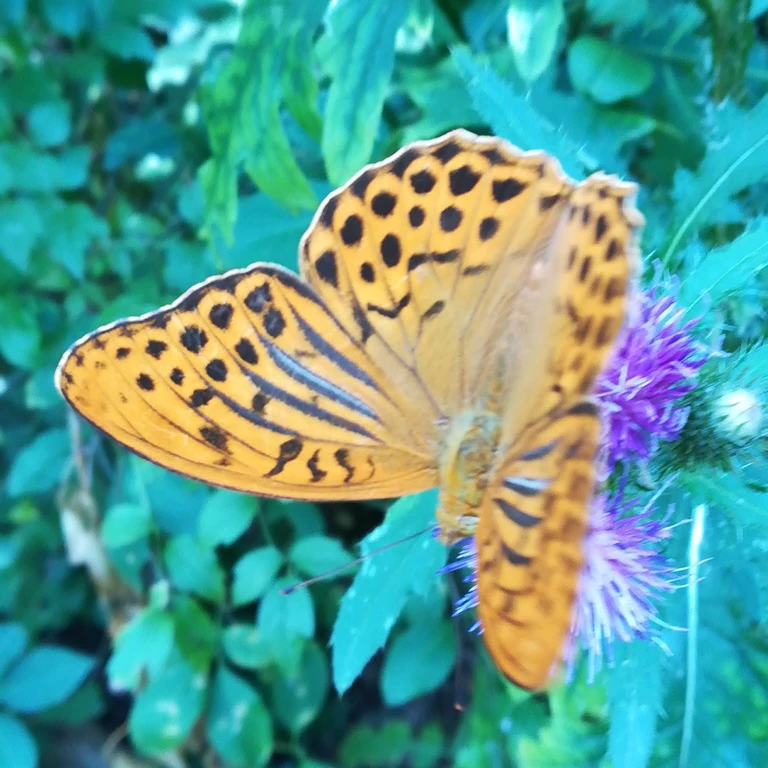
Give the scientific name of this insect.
Argynnis paphia
